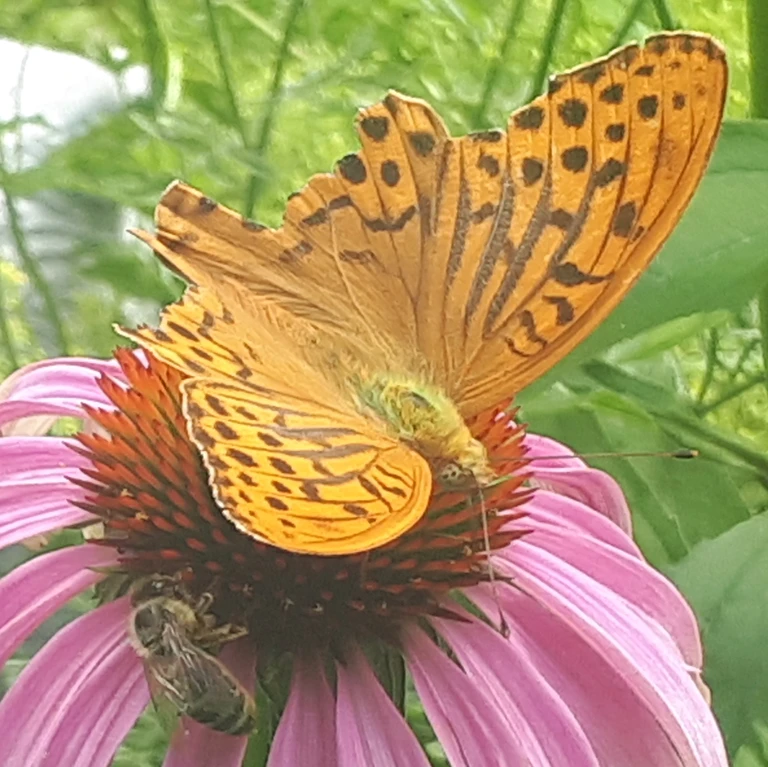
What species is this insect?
Argynnis paphia
